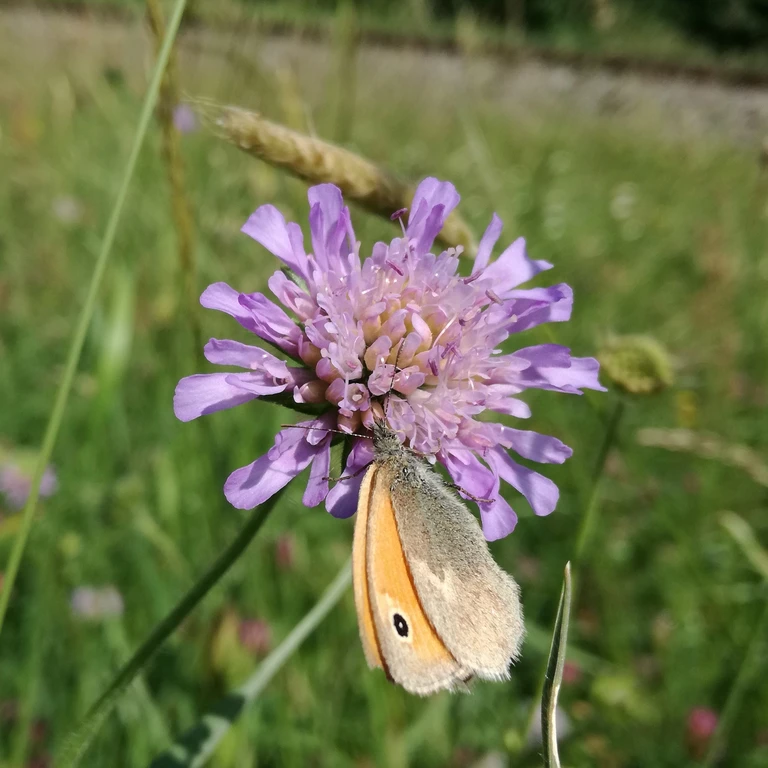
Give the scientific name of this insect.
Coenonympha pamphilus
